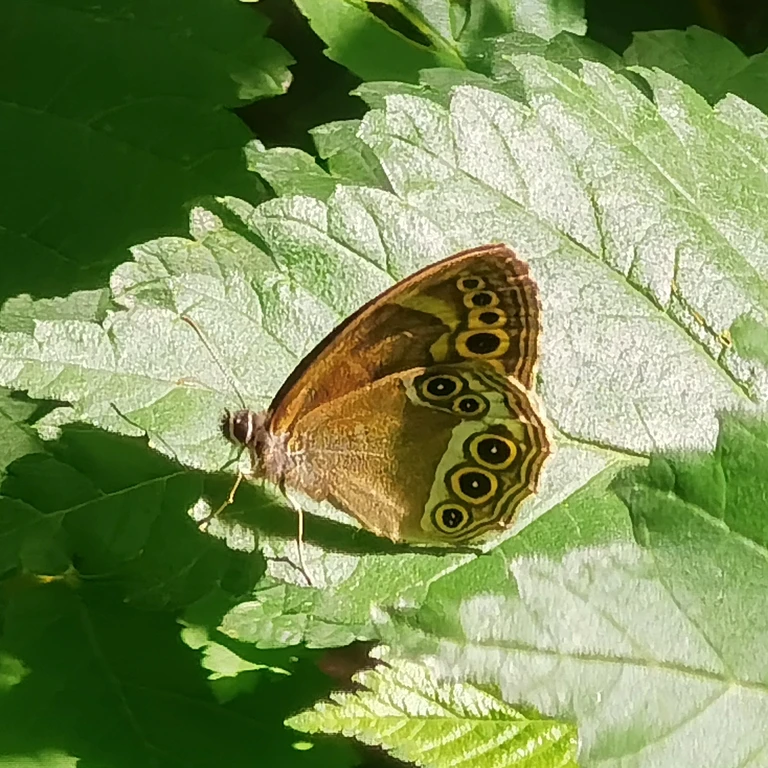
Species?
Lopinga achine (also Pararge achine)
